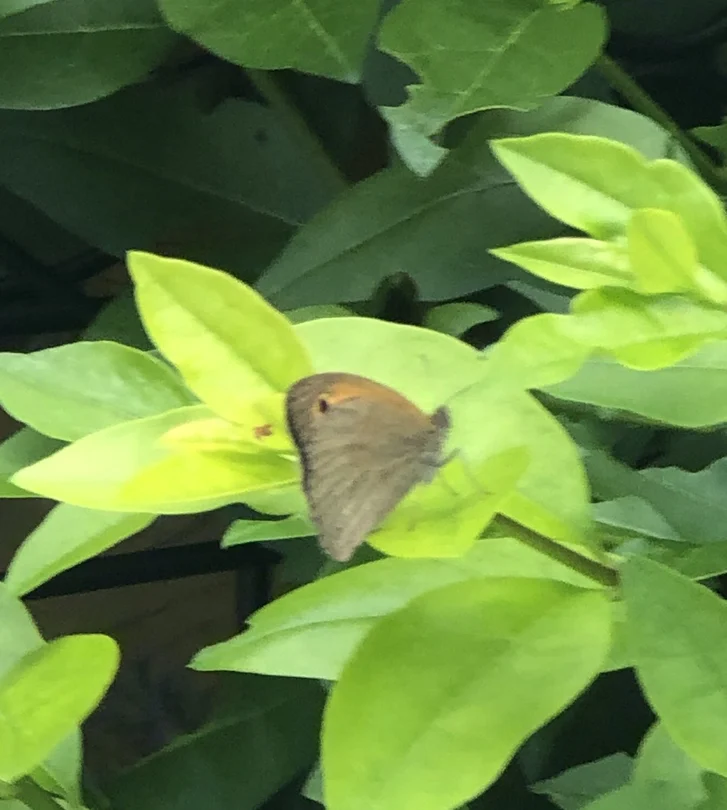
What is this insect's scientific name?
Maniola jurtina
